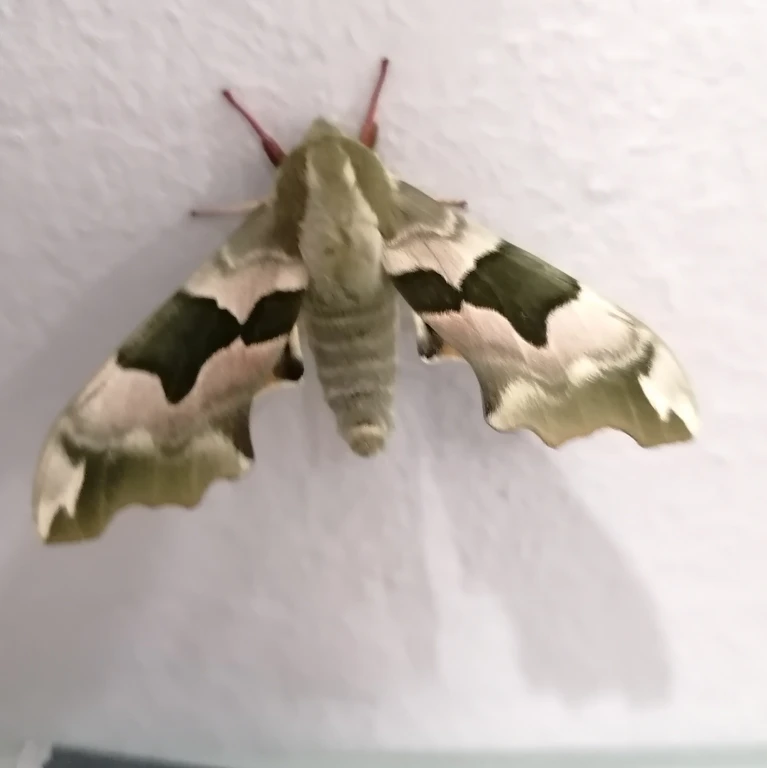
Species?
Mimas tiliae
